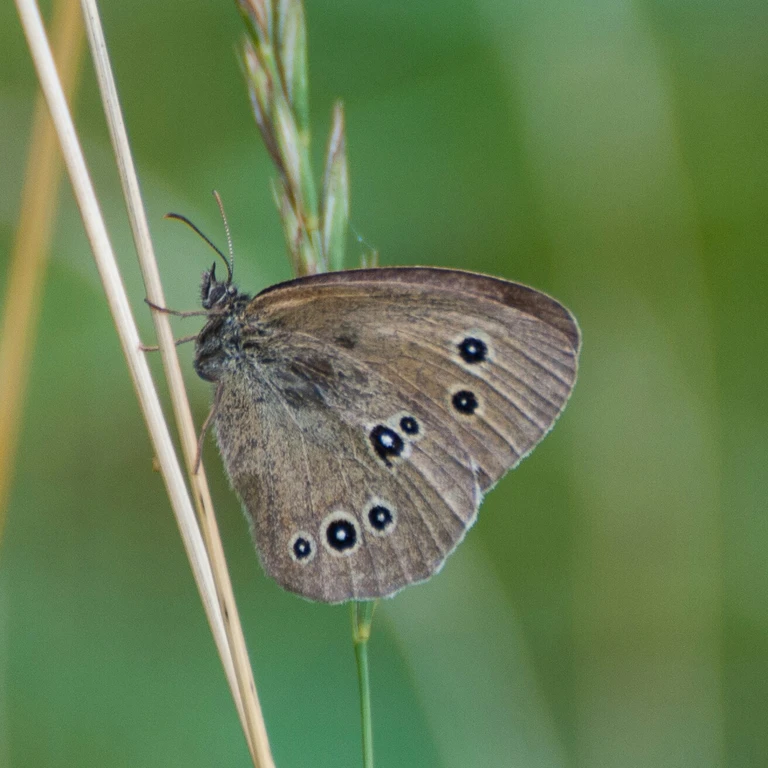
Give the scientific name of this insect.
Aphantopus hyperantus
